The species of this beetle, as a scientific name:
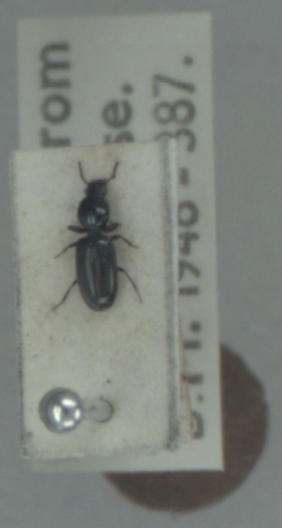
Dyschirius salinus
